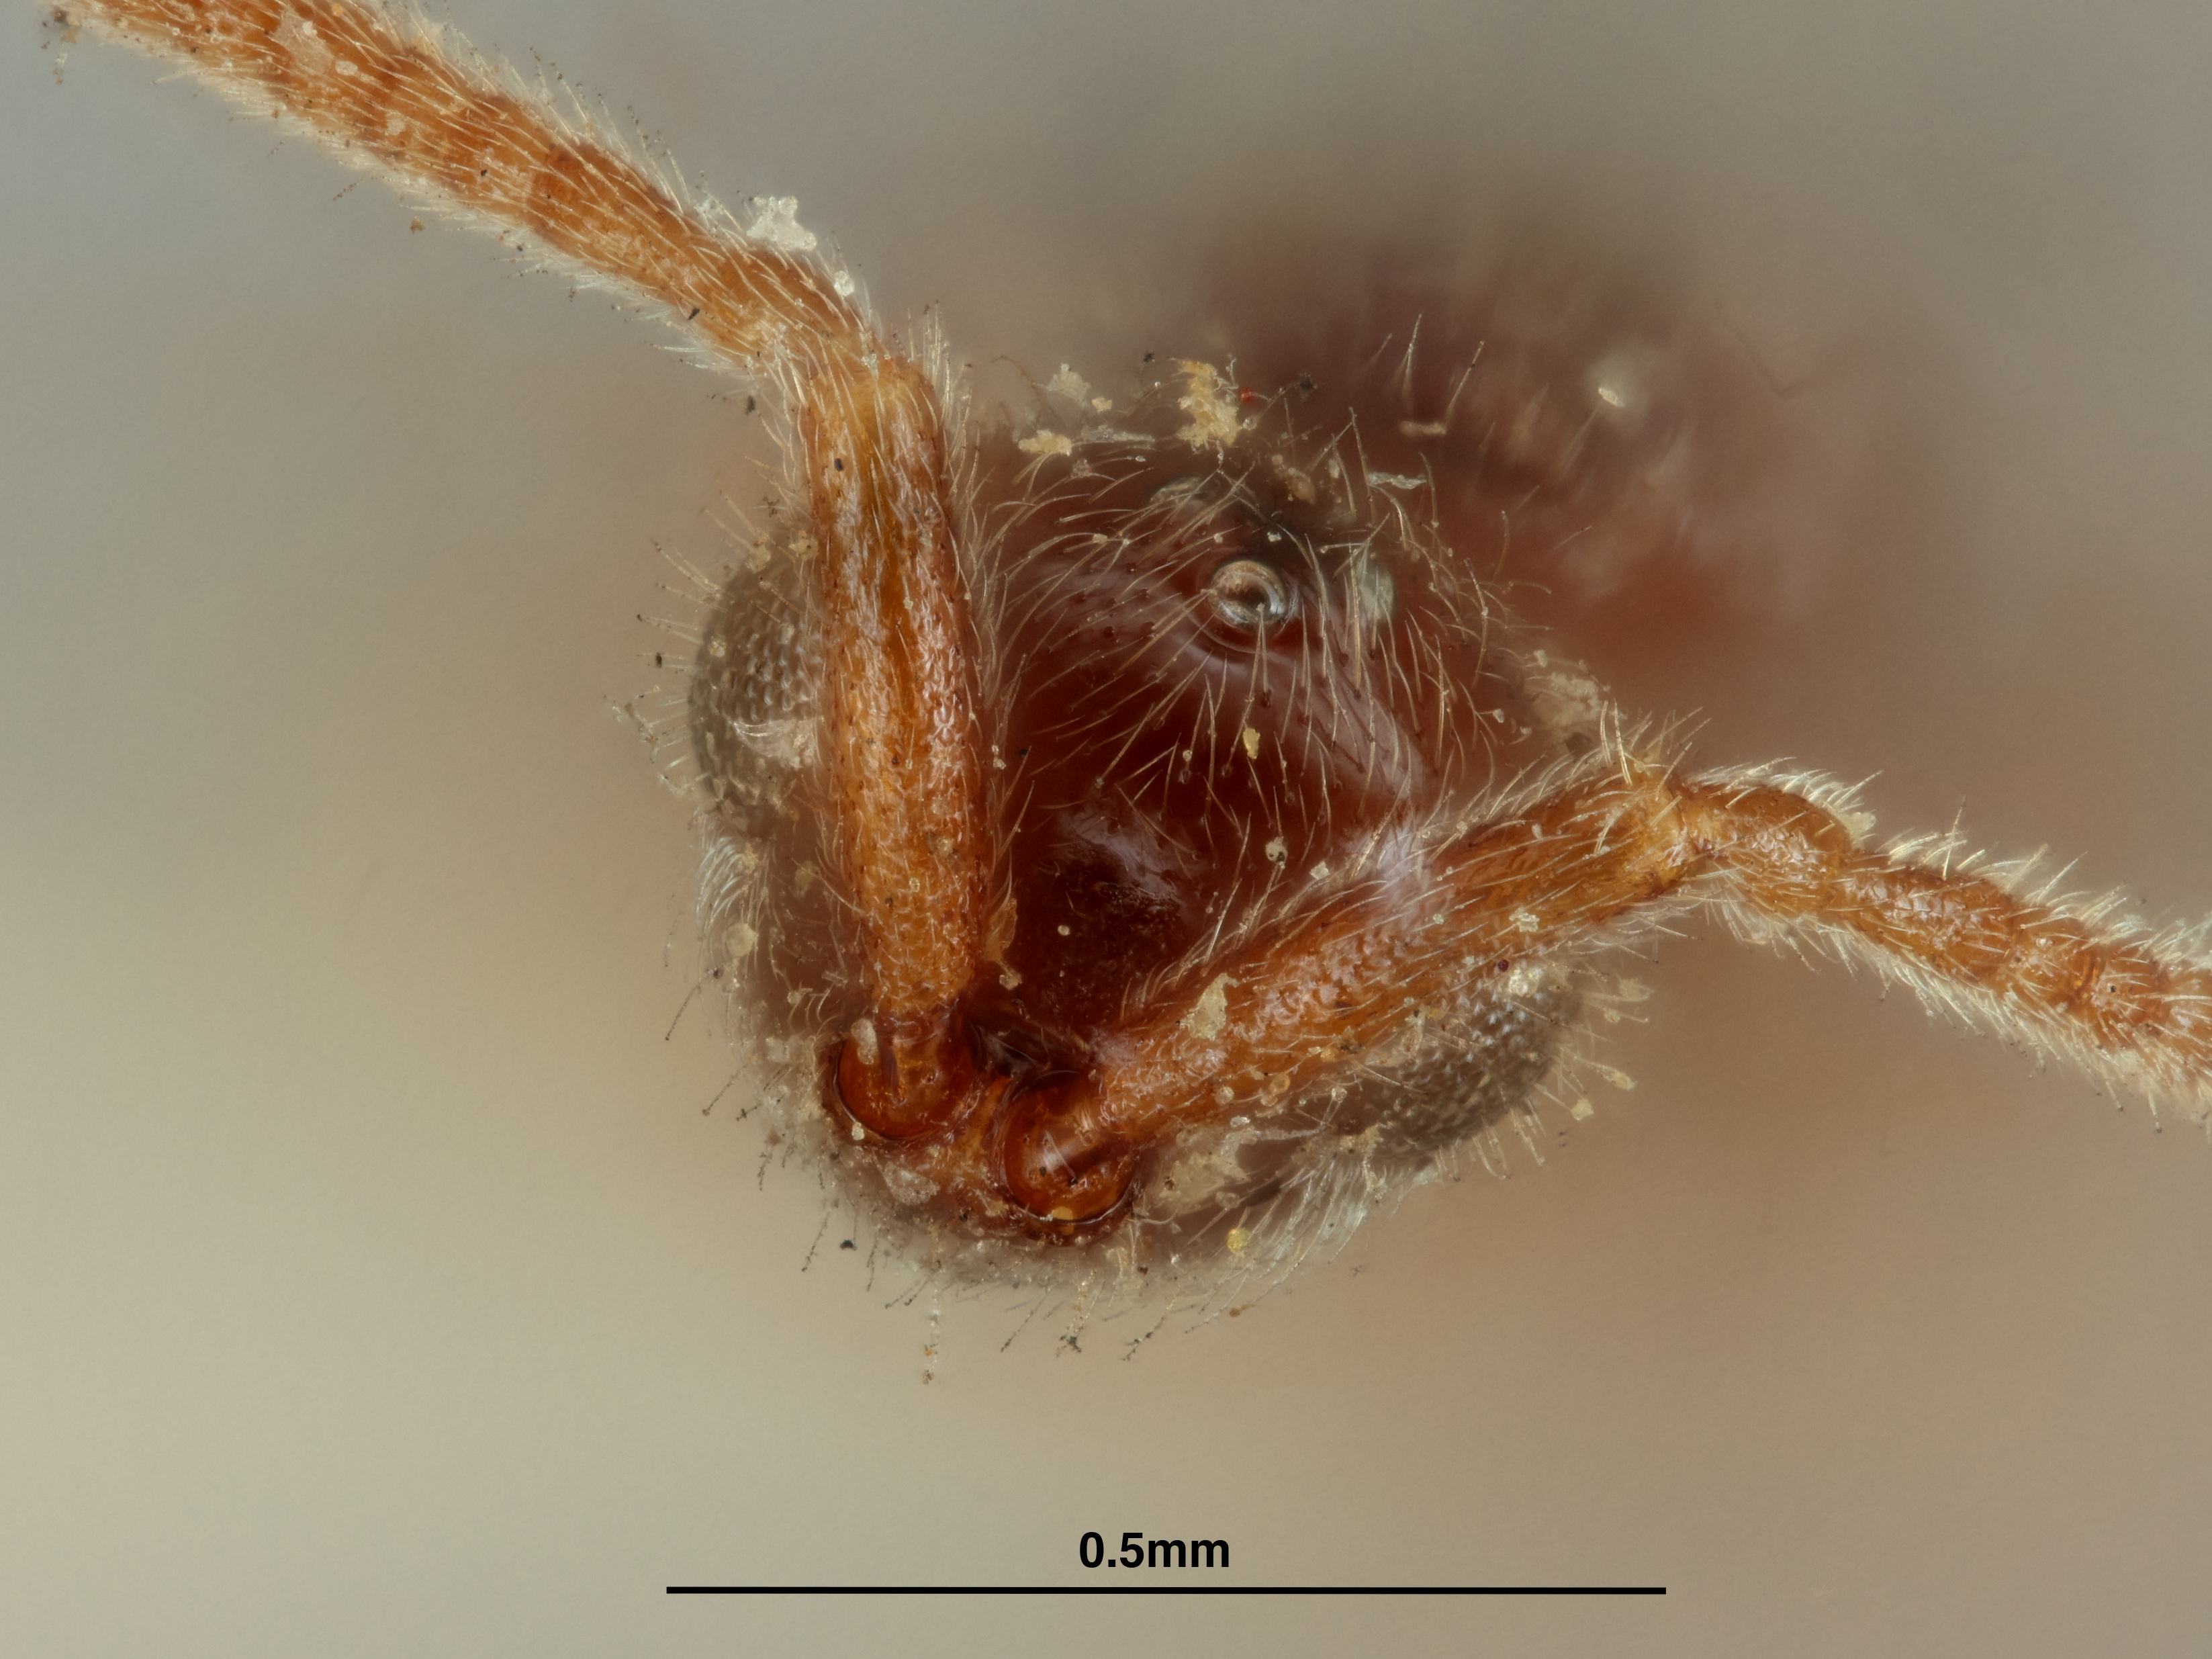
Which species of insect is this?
Pantoclis californica
